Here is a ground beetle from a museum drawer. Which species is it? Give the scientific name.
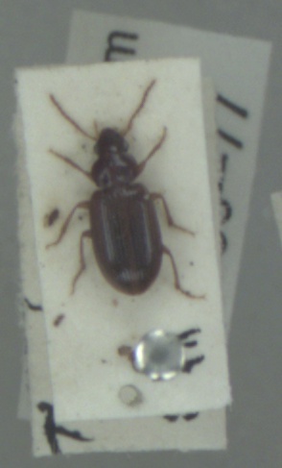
Bradycellus verbasci
